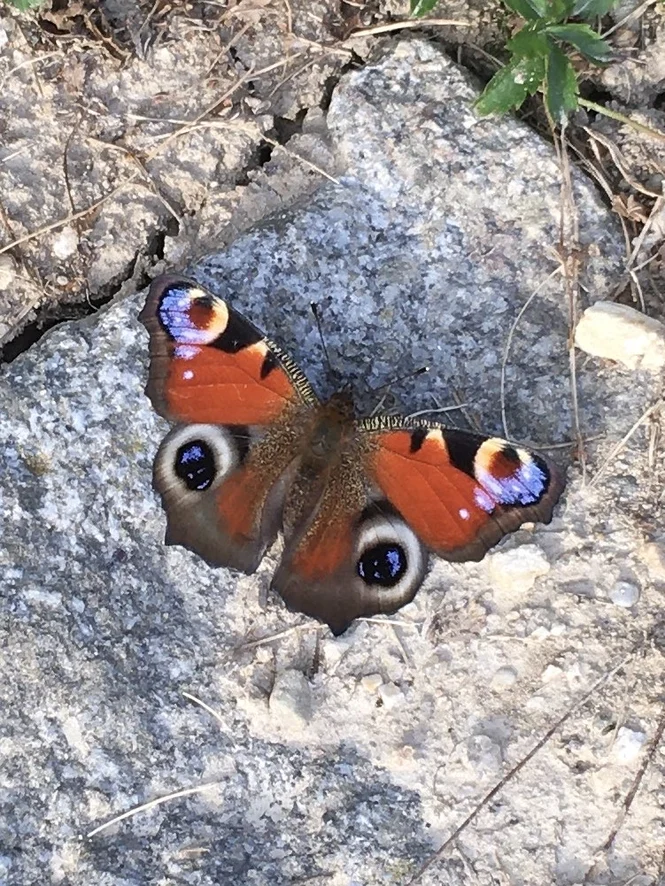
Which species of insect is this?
Aglais io
